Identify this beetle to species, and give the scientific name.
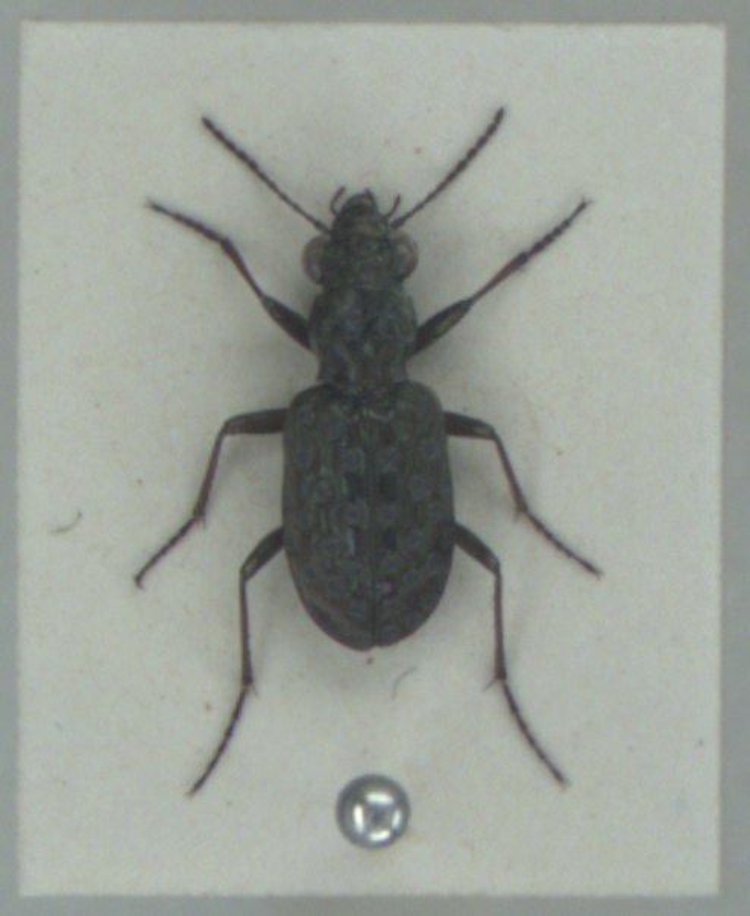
Elaphrus cupreus
